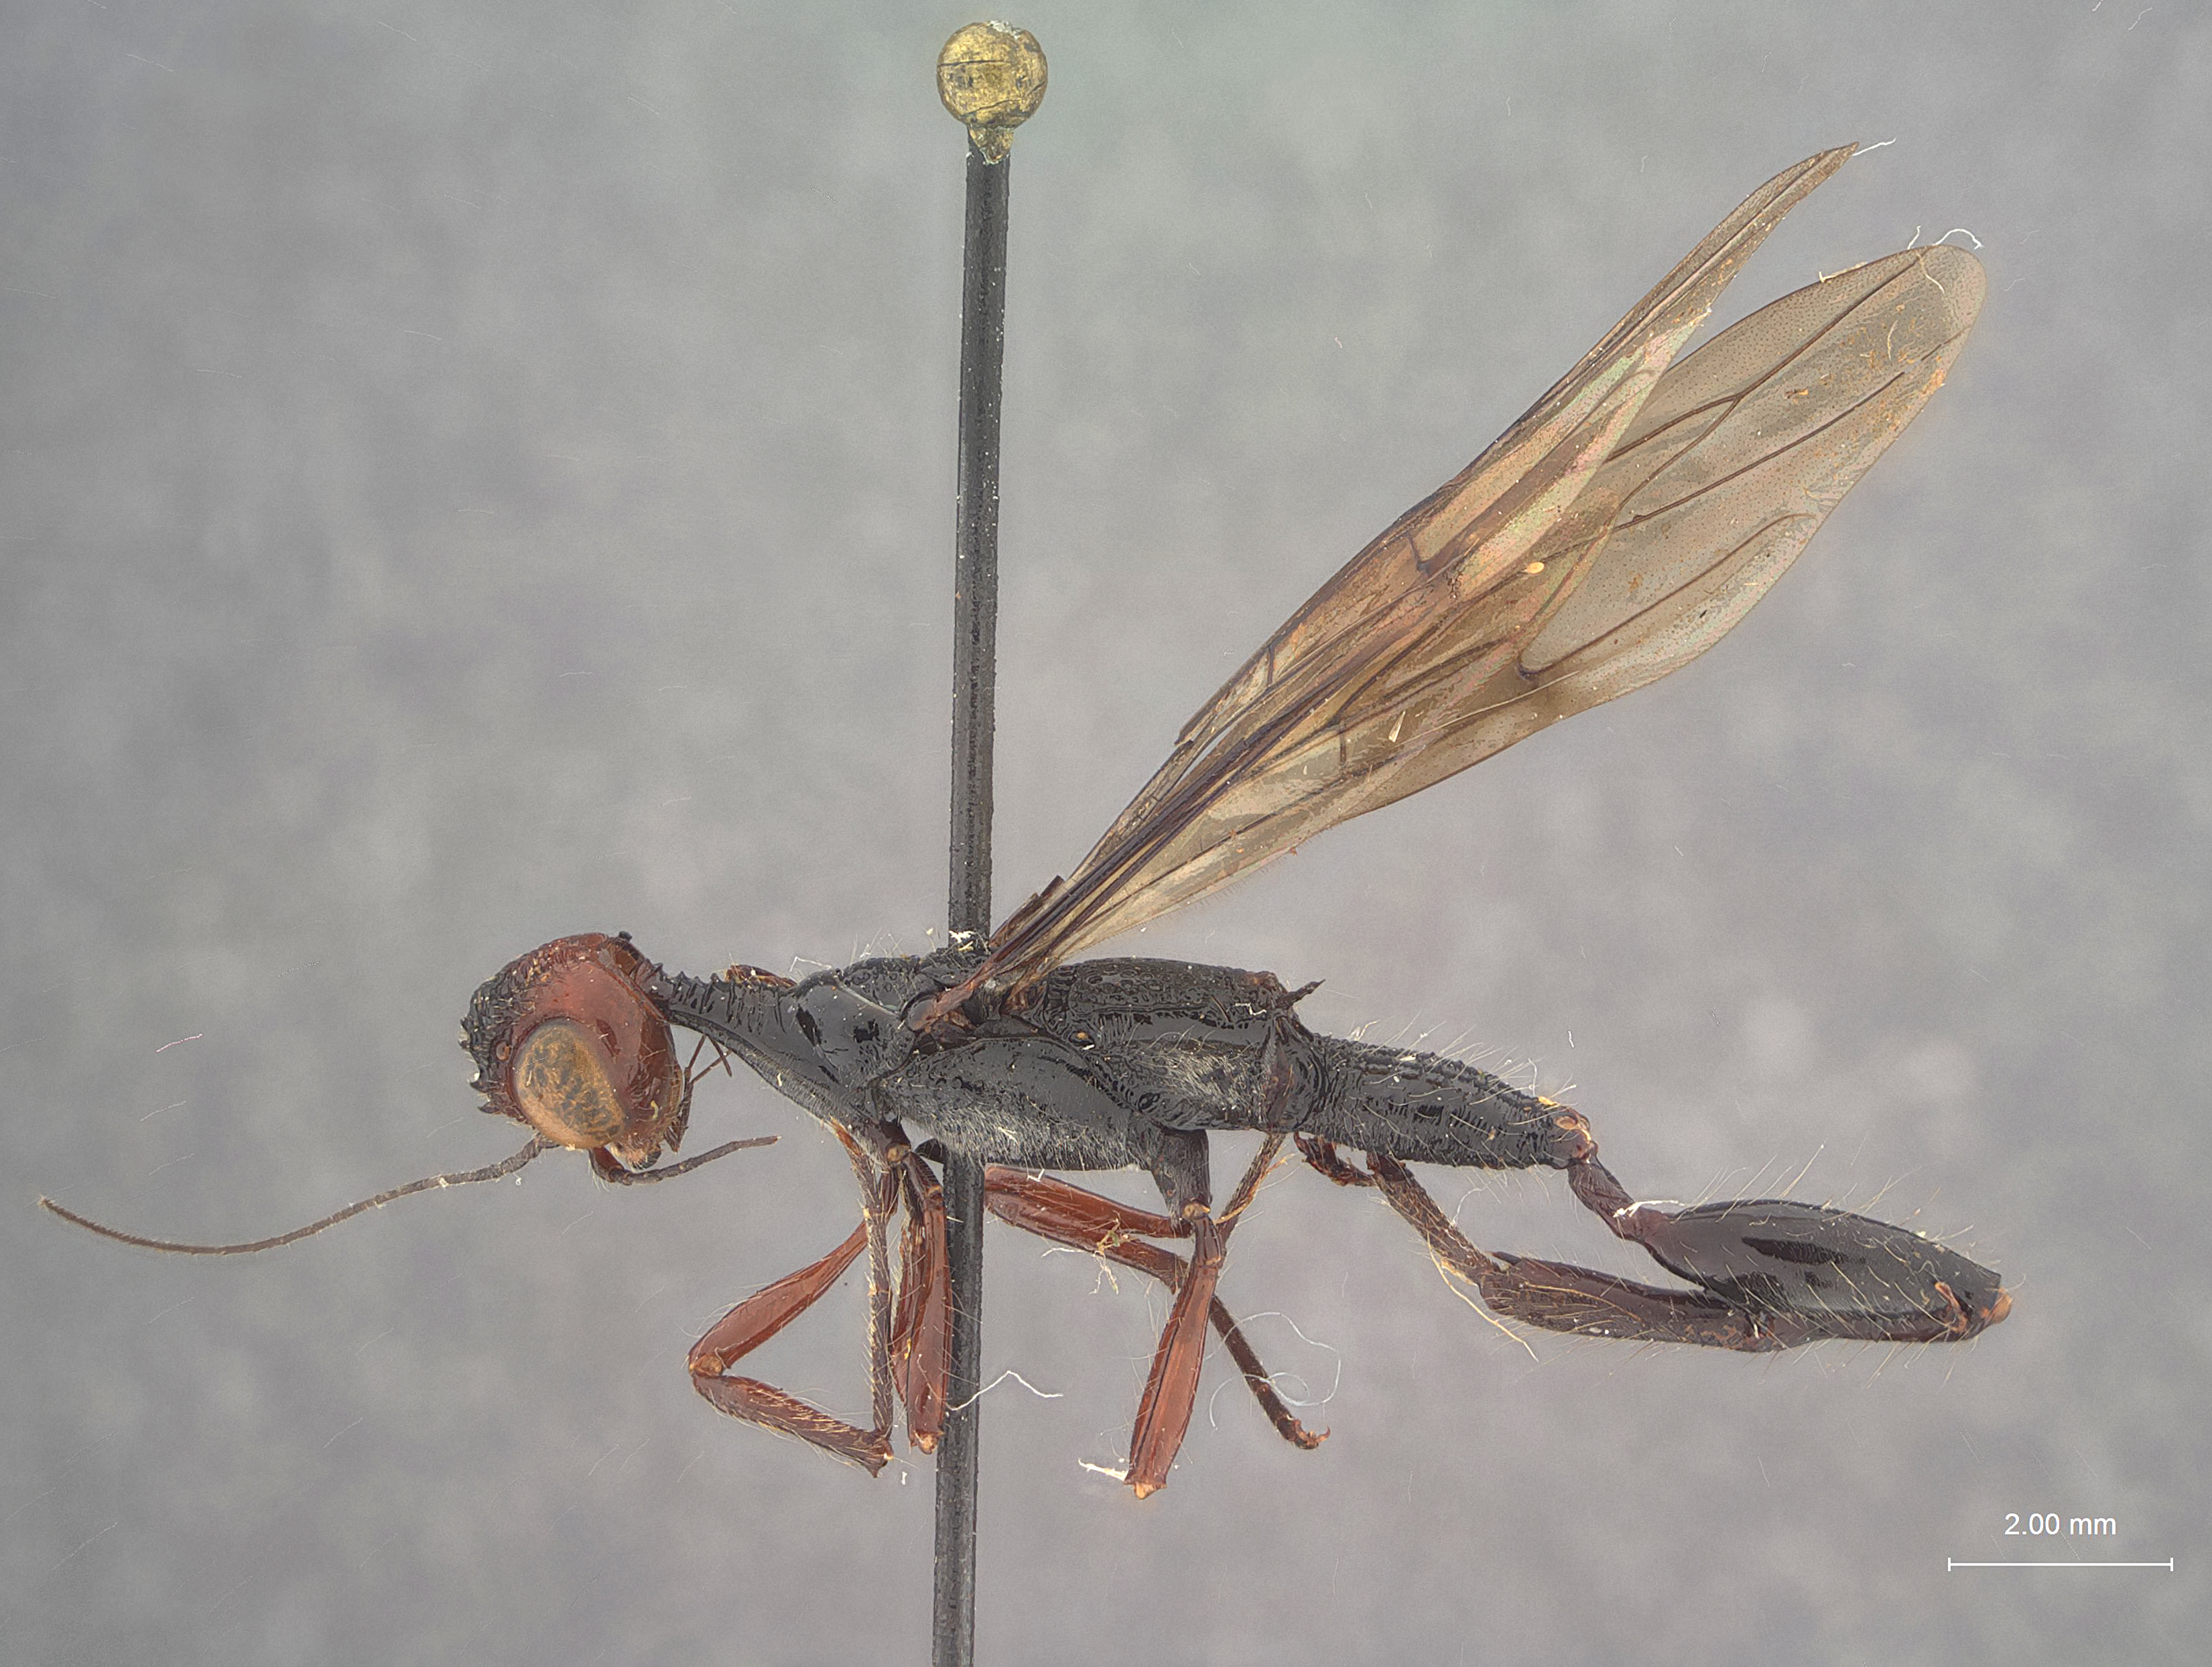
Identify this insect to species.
Stephanus punctatus
